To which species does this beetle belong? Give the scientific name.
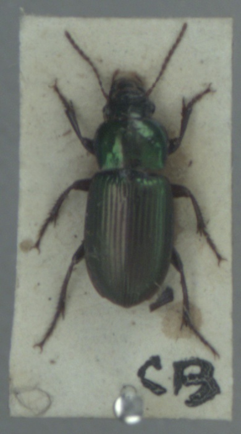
Harpalus affinis
